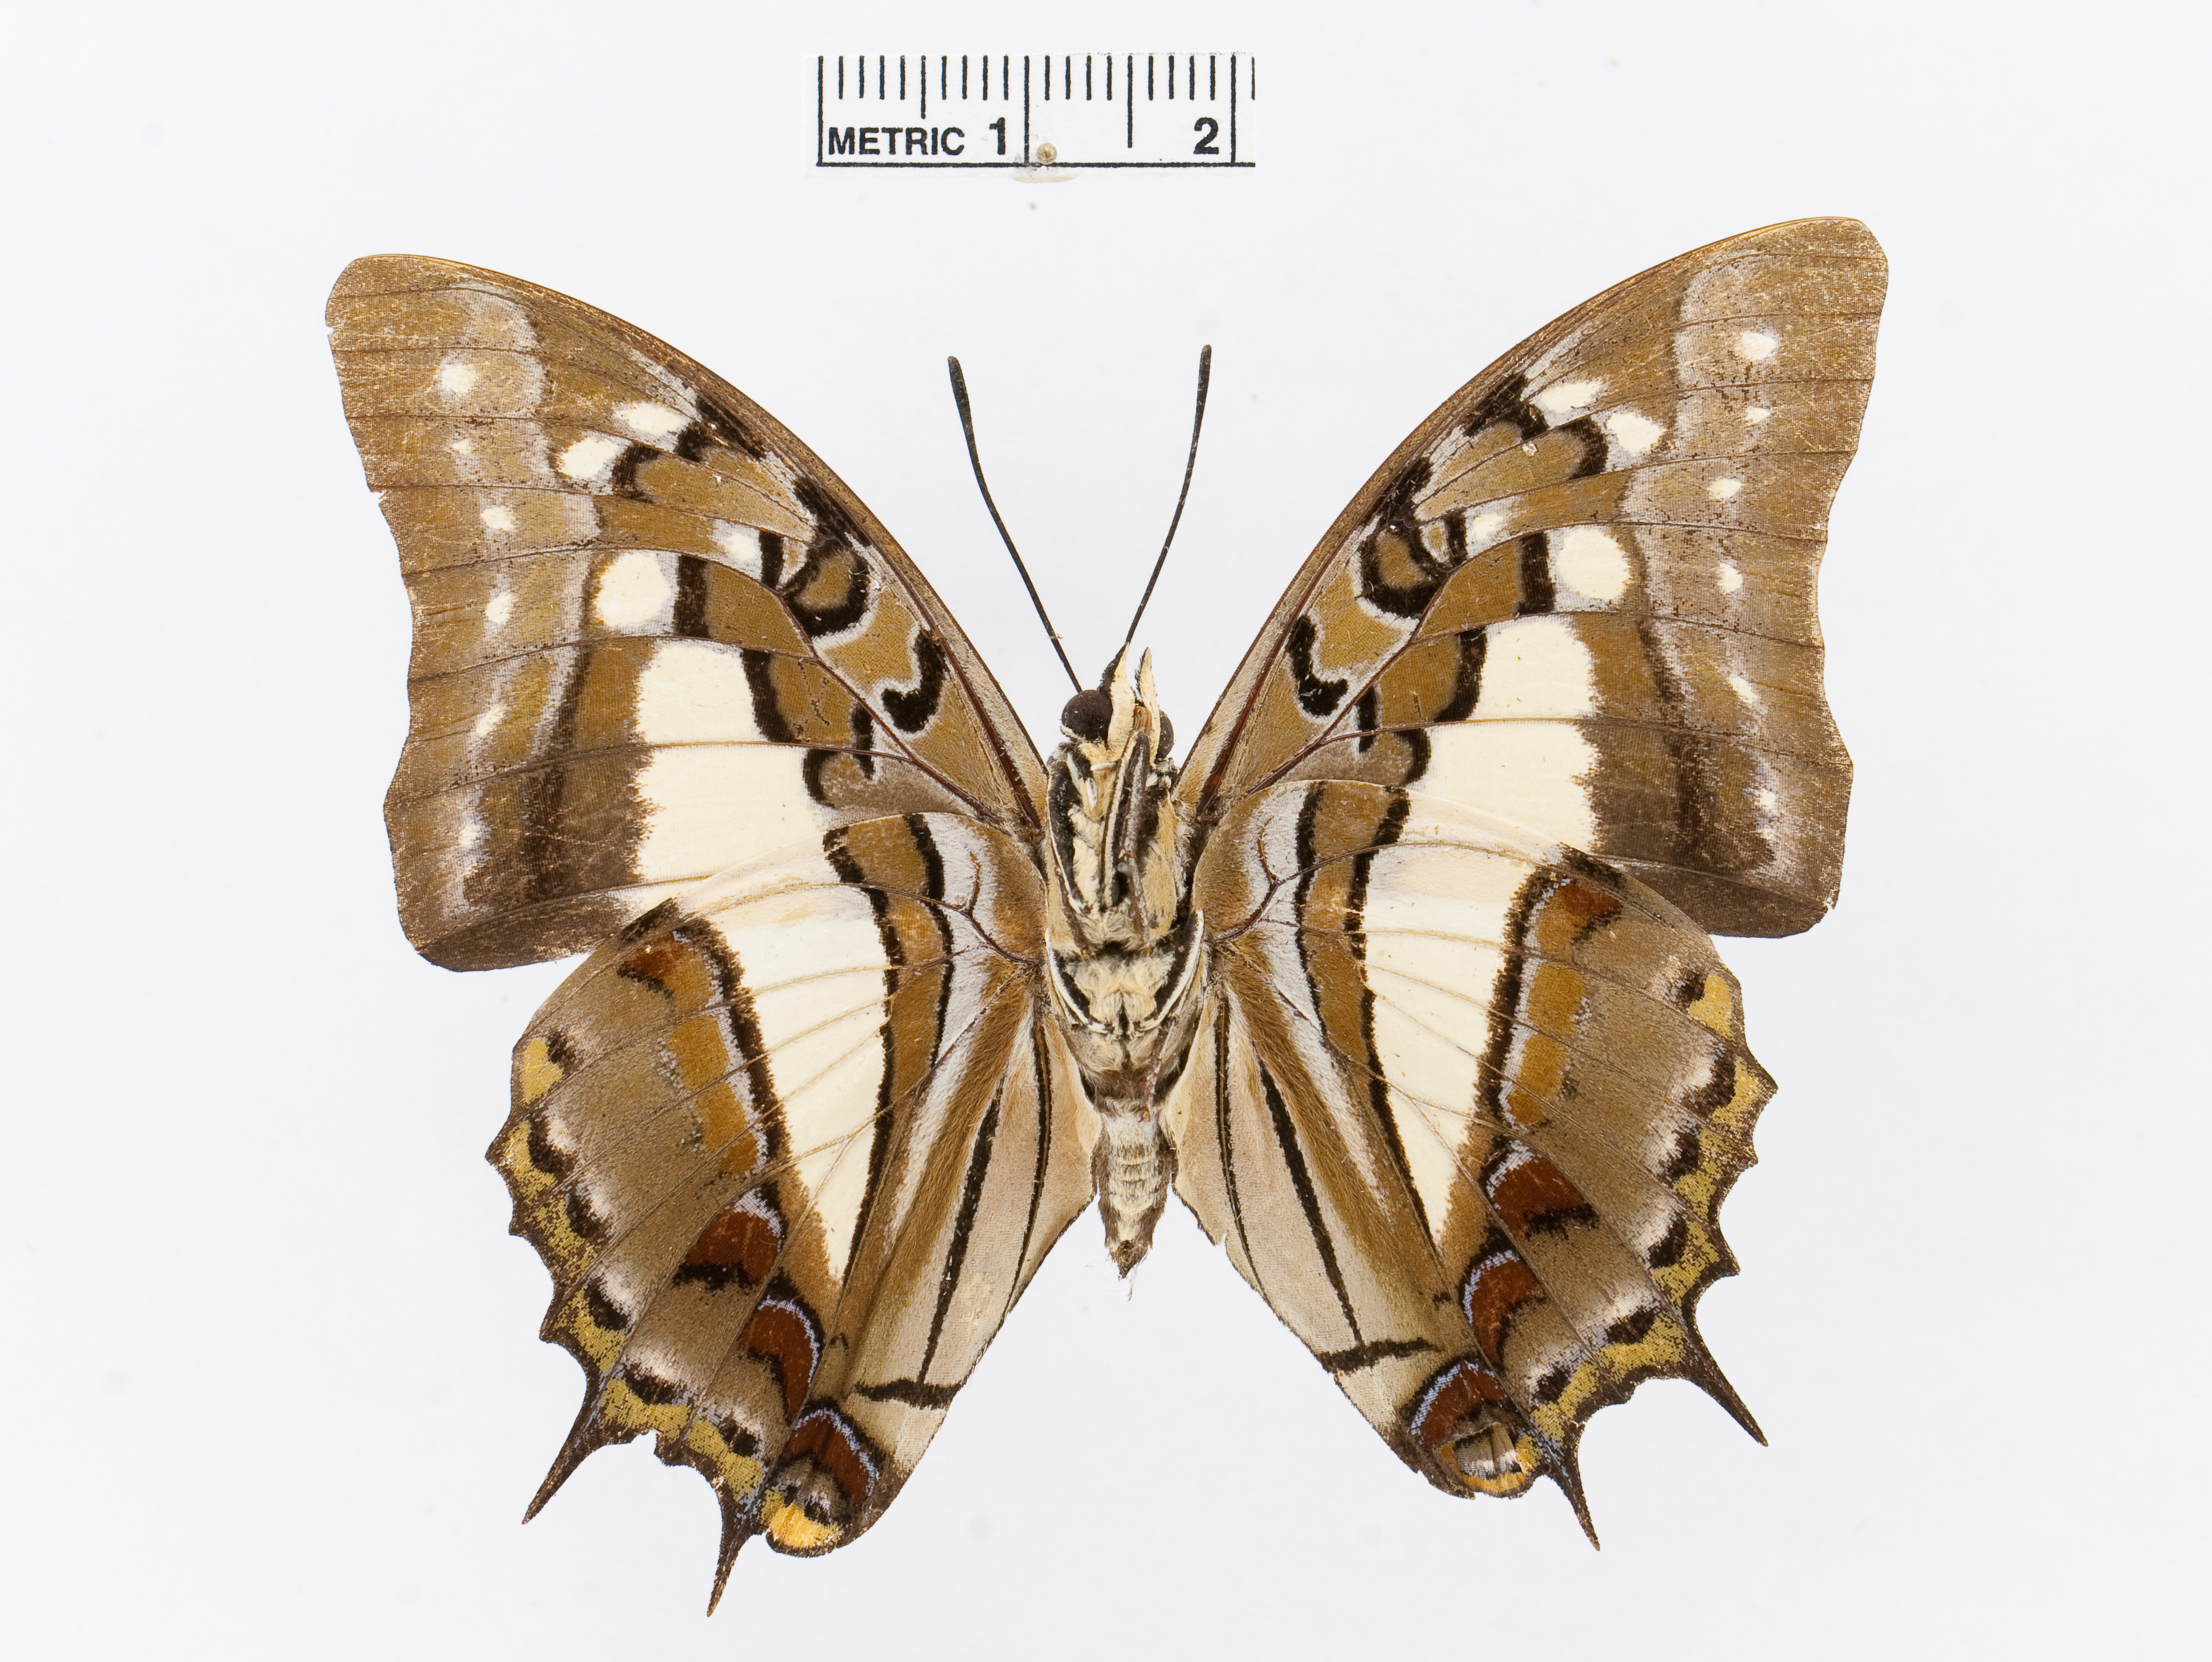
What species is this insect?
Polyura jupiter
